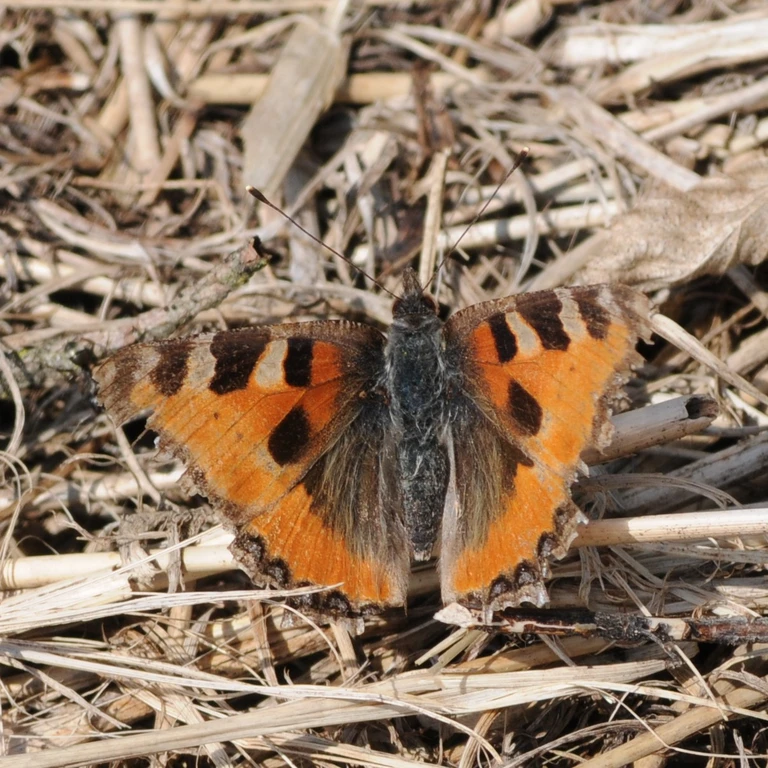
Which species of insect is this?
Aglais urticae
